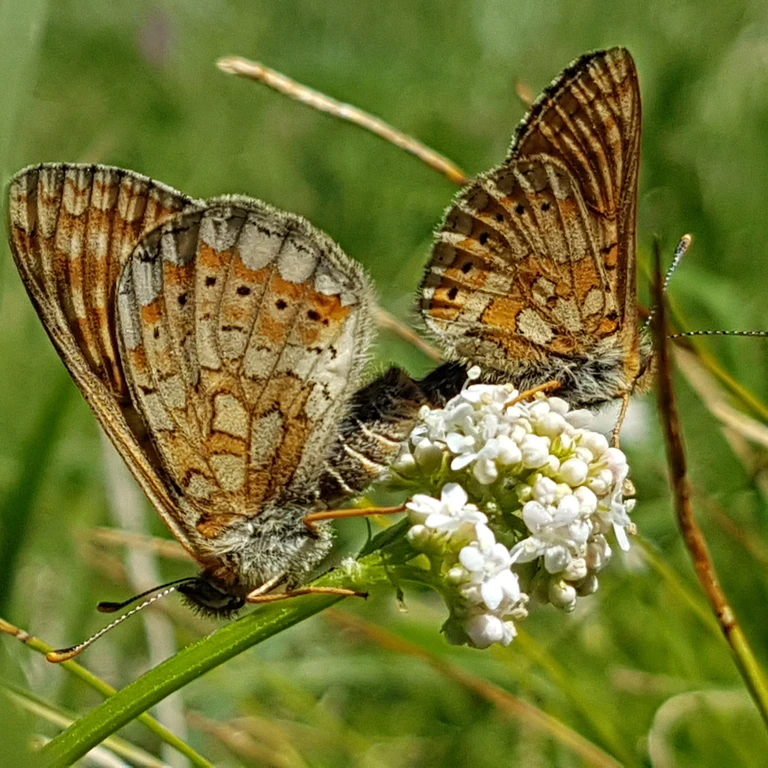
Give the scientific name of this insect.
Euphydryas aurinia
